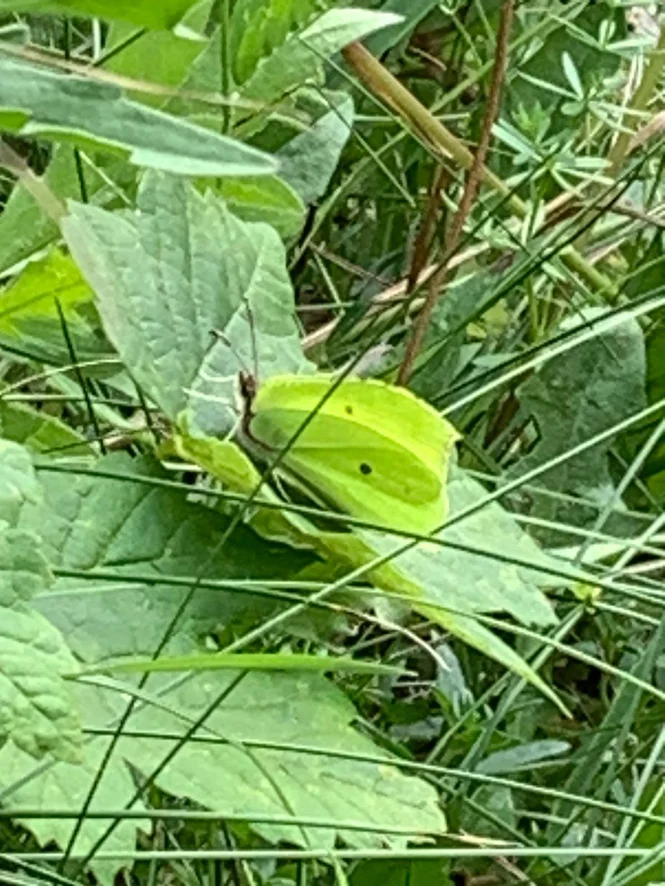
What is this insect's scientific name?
Gonepteryx rhamni
